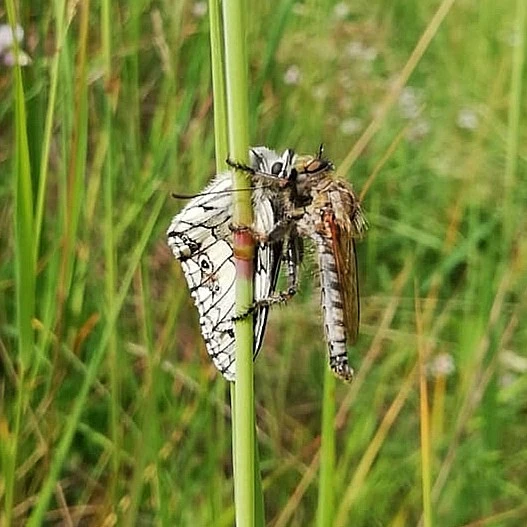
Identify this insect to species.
Melanargia galathea
